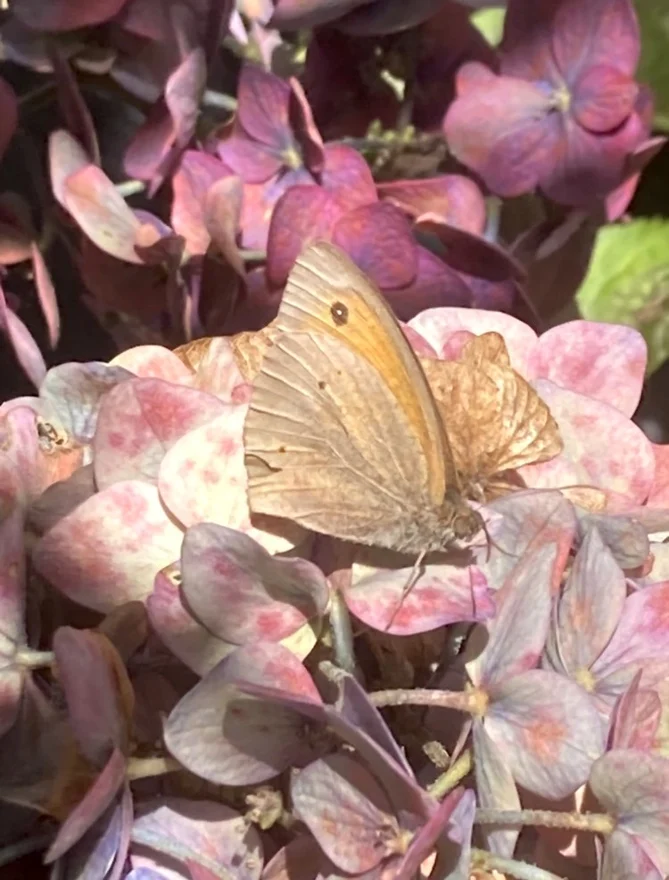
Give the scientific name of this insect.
Maniola jurtina
